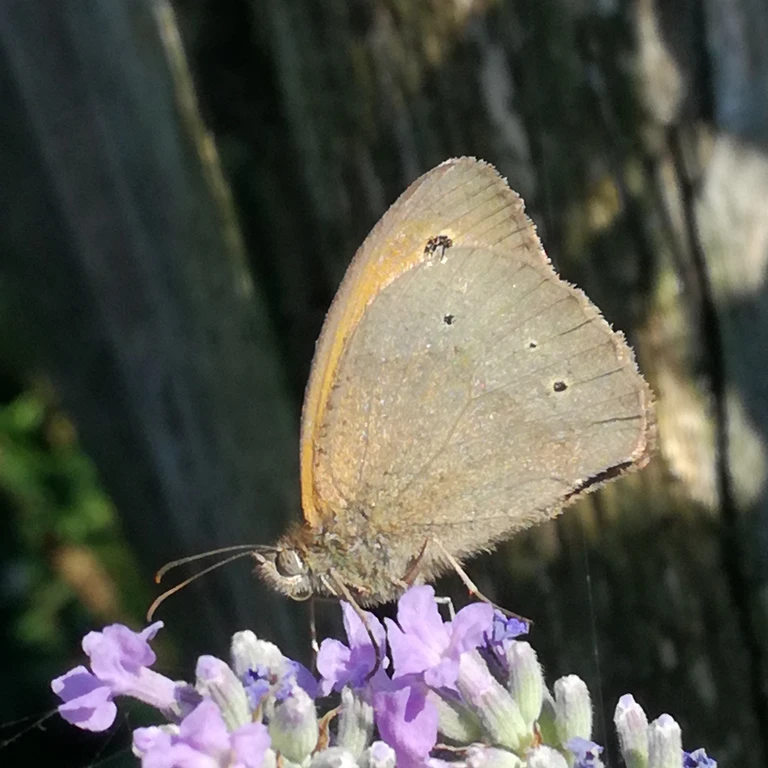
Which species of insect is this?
Maniola jurtina
